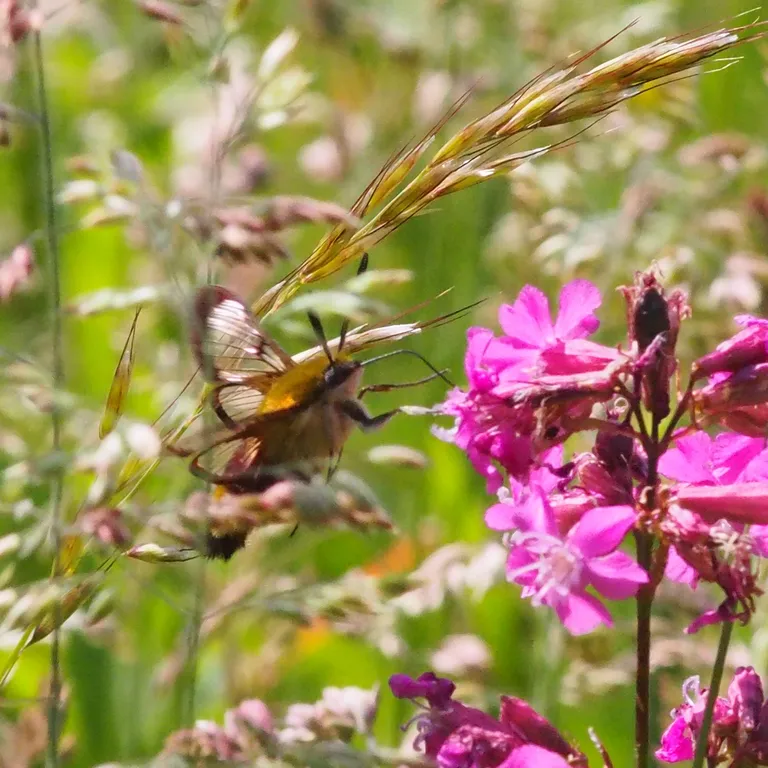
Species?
Hemaris fuciformis
